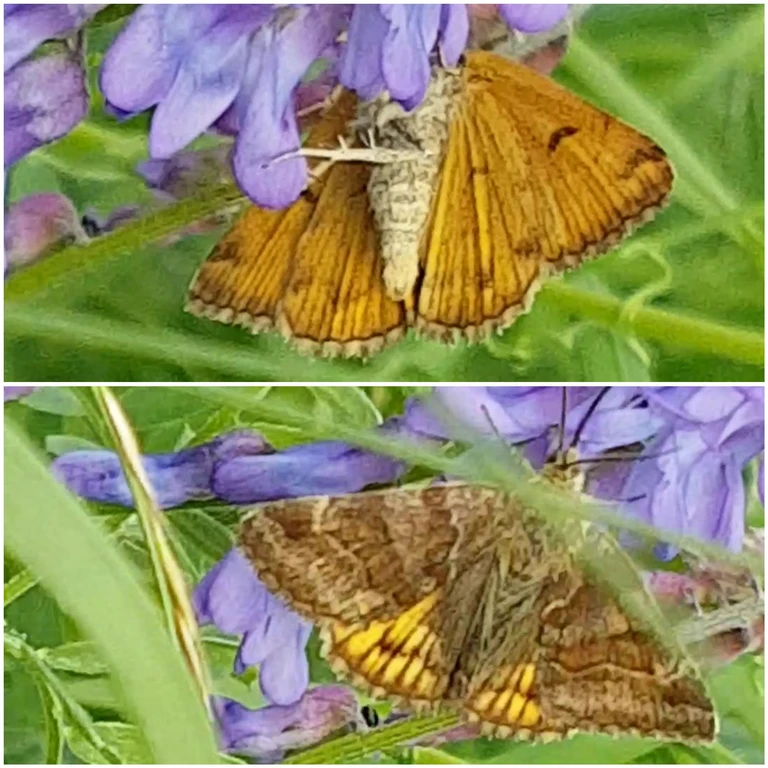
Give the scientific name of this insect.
Euclidia glyphica
